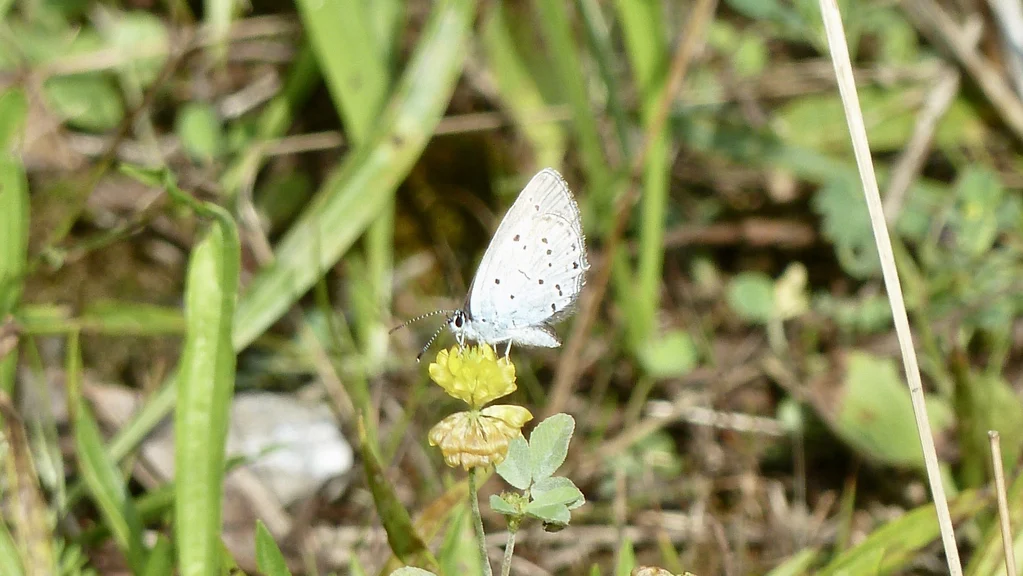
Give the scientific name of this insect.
Cupido decolorata (also Elkalyce decolorata)
